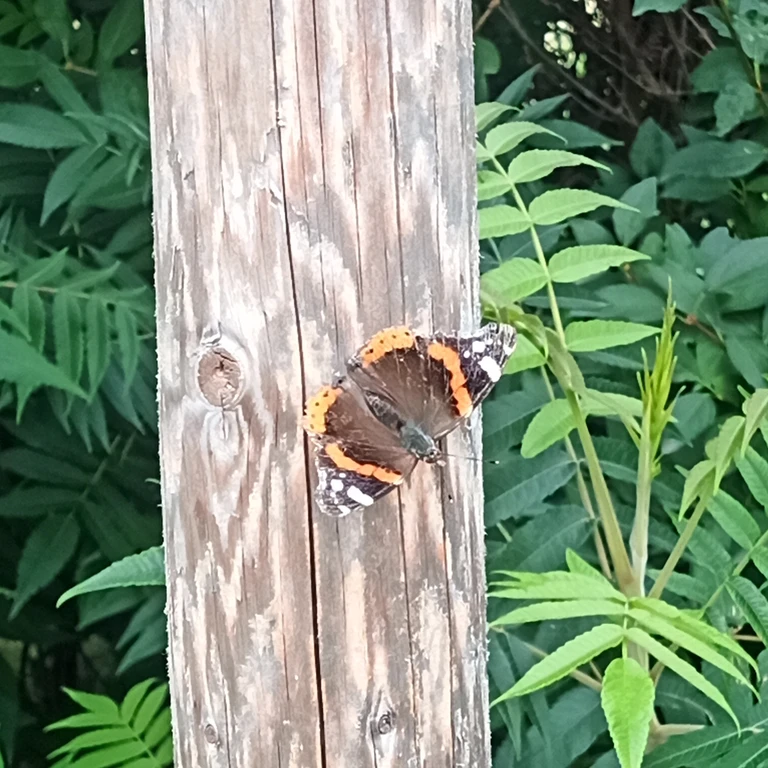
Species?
Vanessa atalanta
